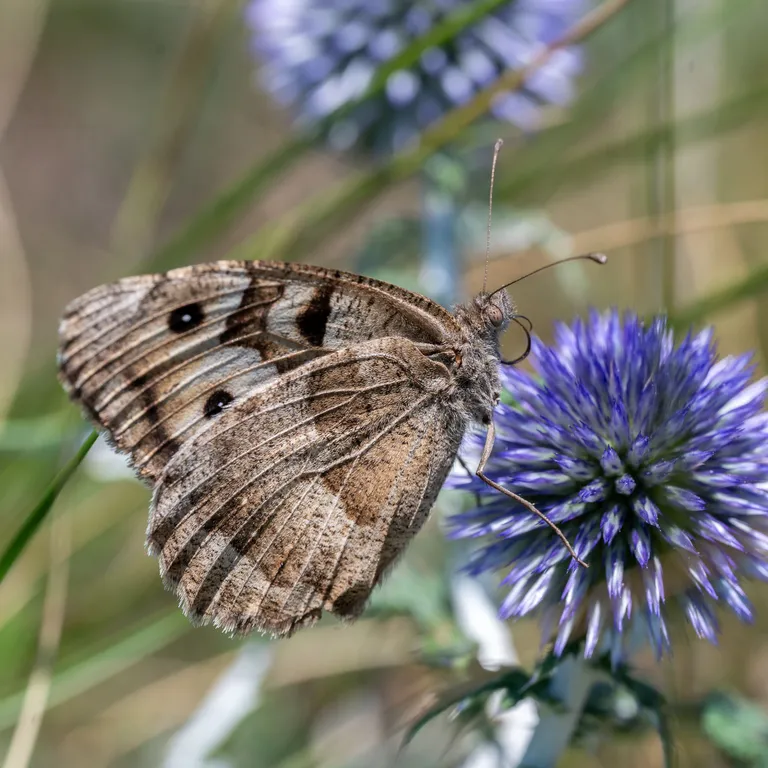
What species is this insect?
Chazara briseis (also Satyrus briseis)
